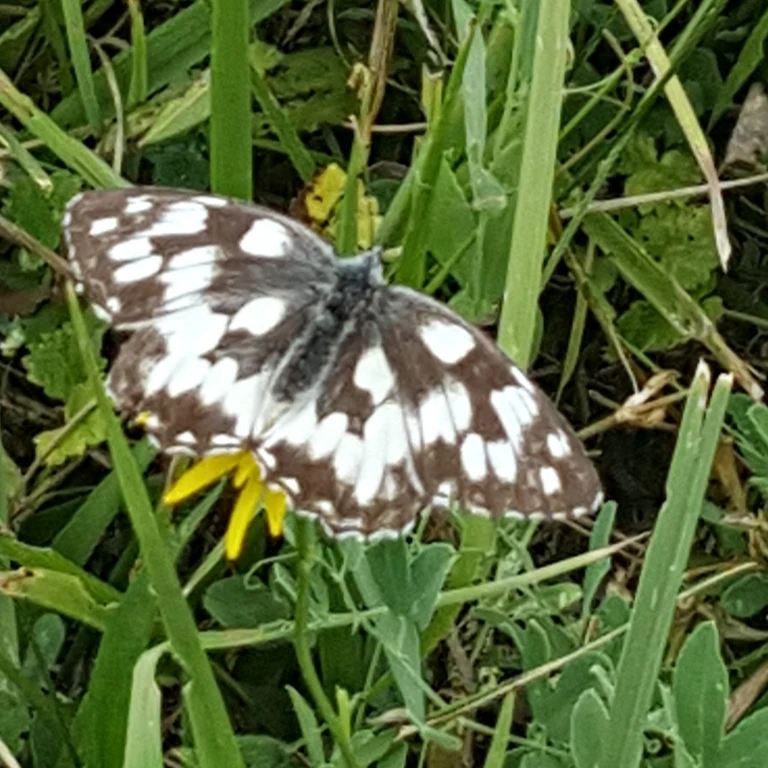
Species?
Melanargia galathea
